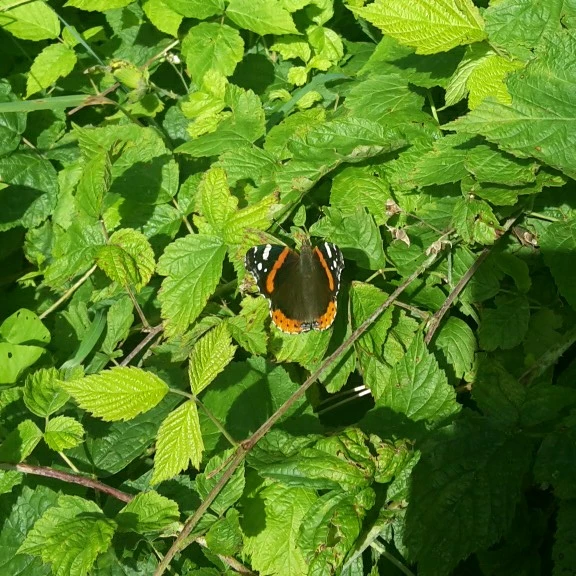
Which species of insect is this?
Vanessa atalanta
